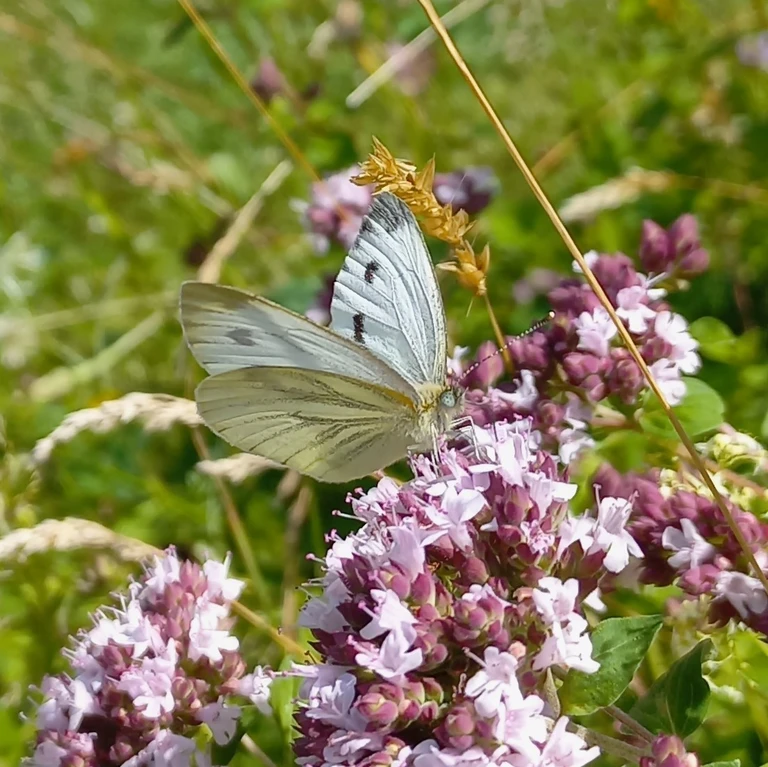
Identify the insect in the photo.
Pieris napi
